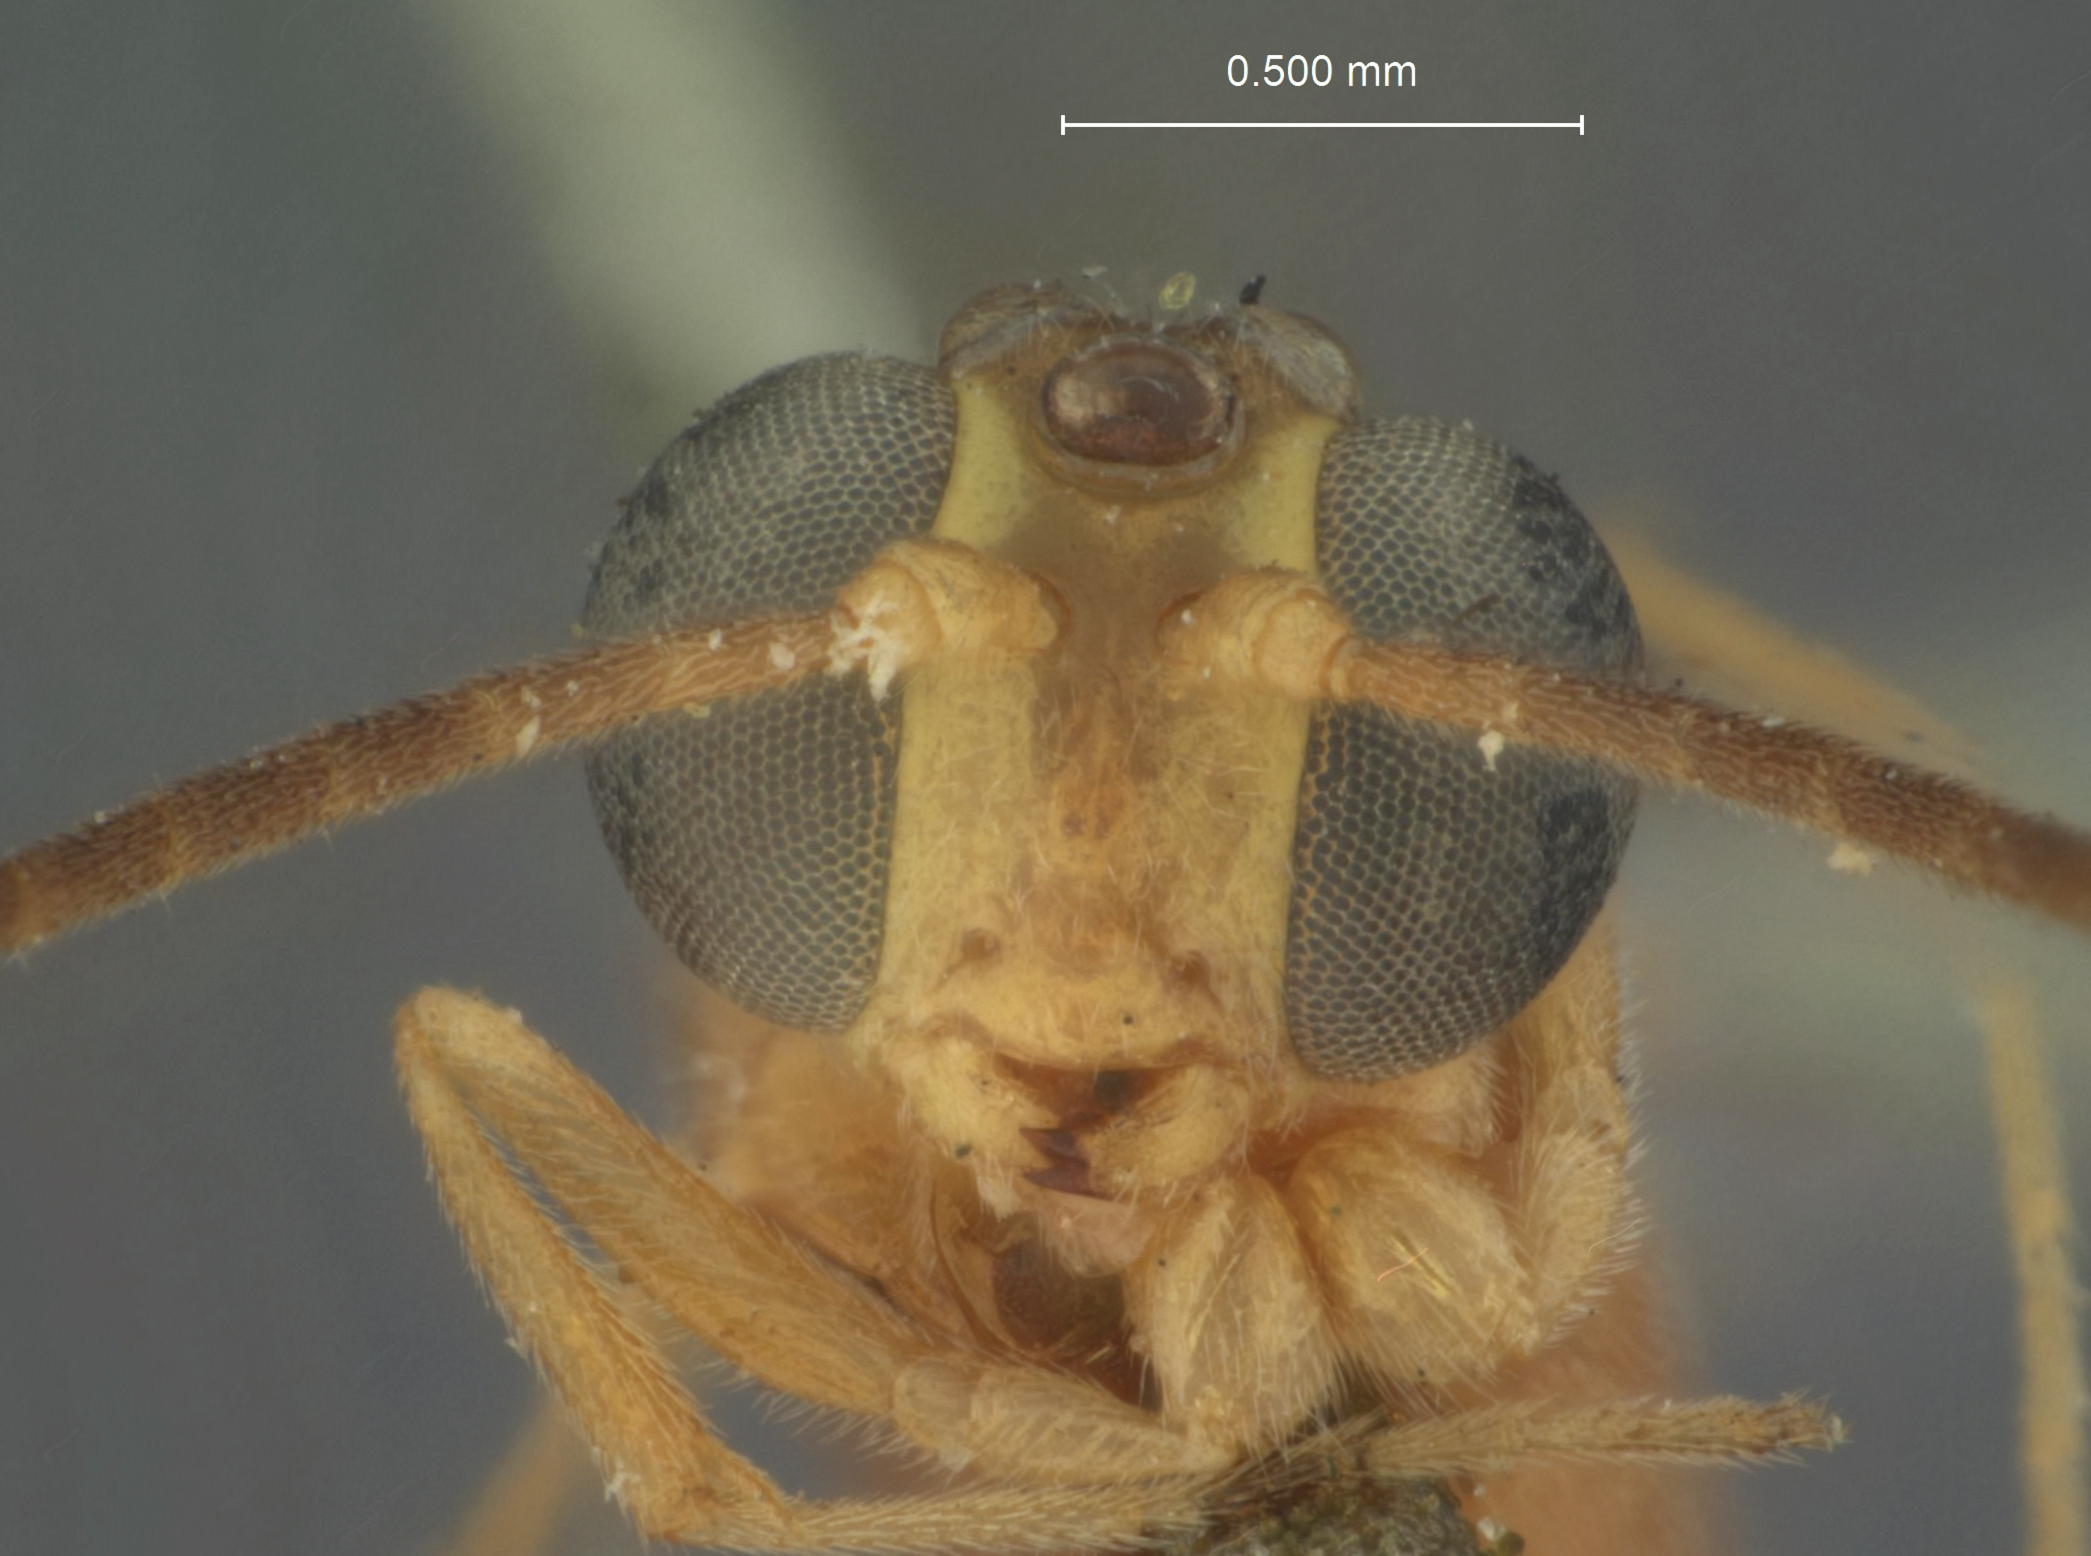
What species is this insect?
Porizon delicatus
